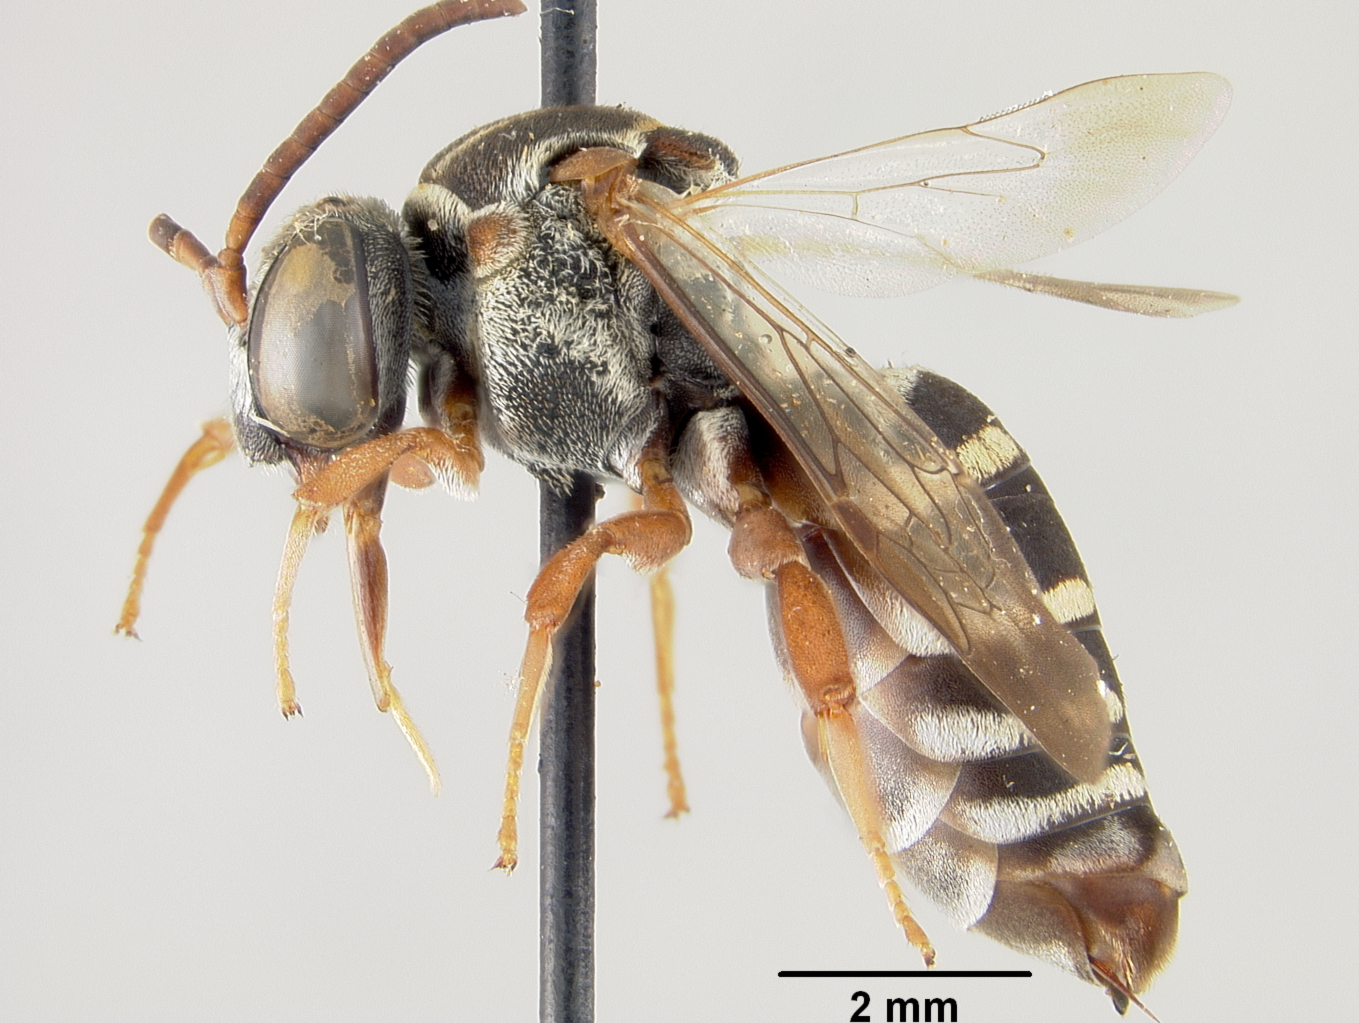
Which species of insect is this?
Epeolus vernalis
